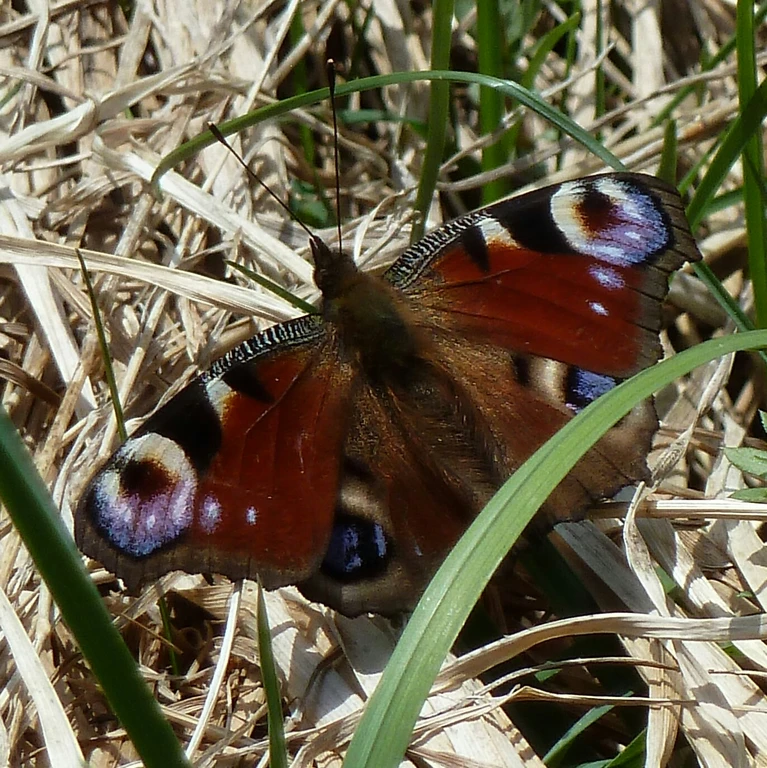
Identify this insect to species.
Aglais io
